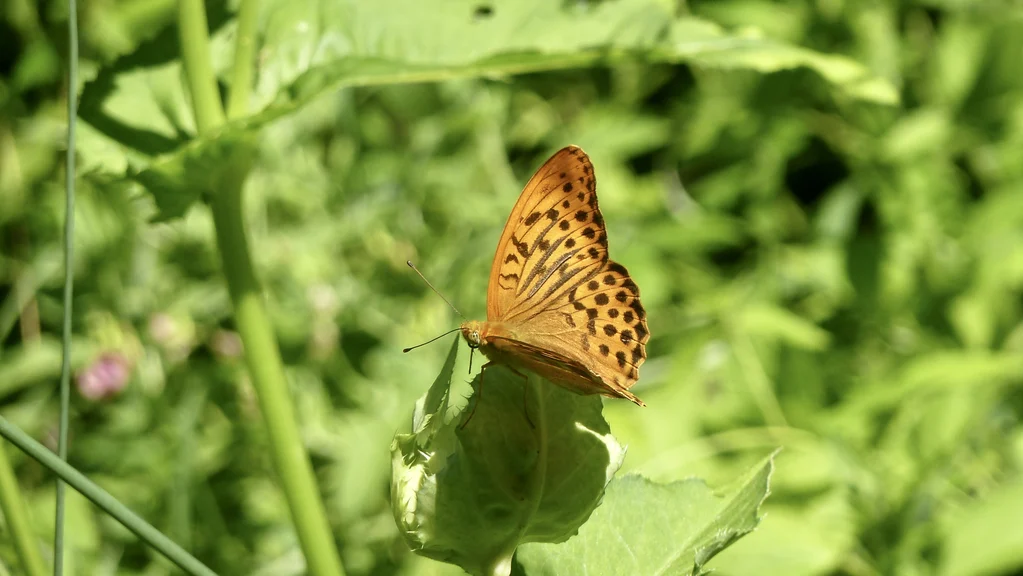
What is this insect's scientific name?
Argynnis paphia
